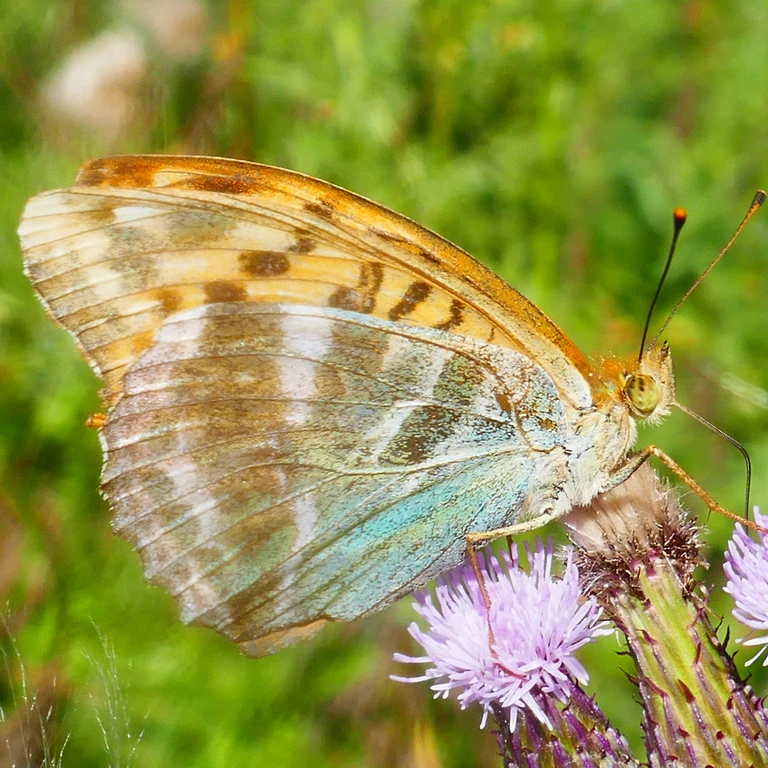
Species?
Argynnis paphia
